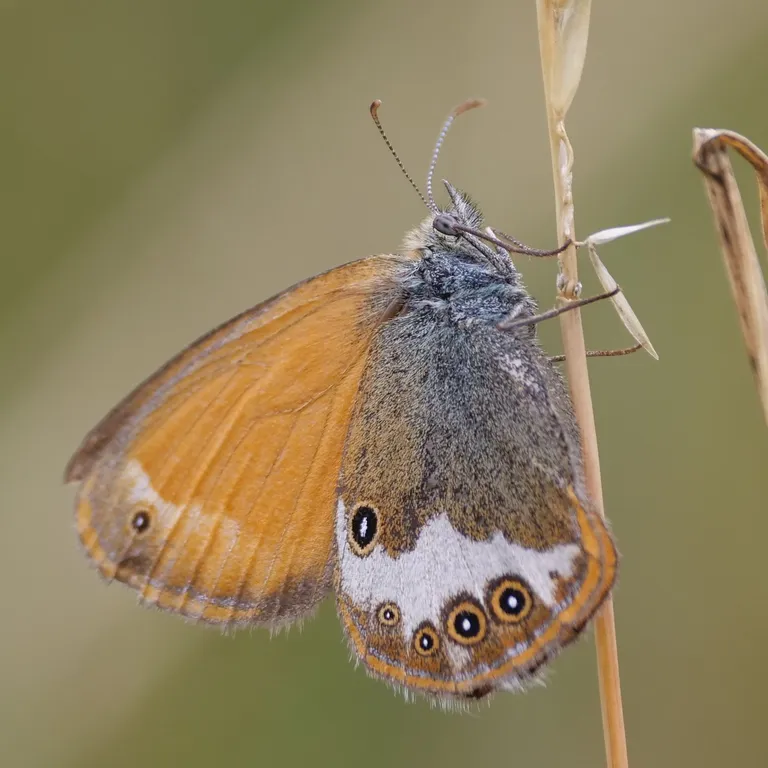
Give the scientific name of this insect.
Coenonympha arcania
